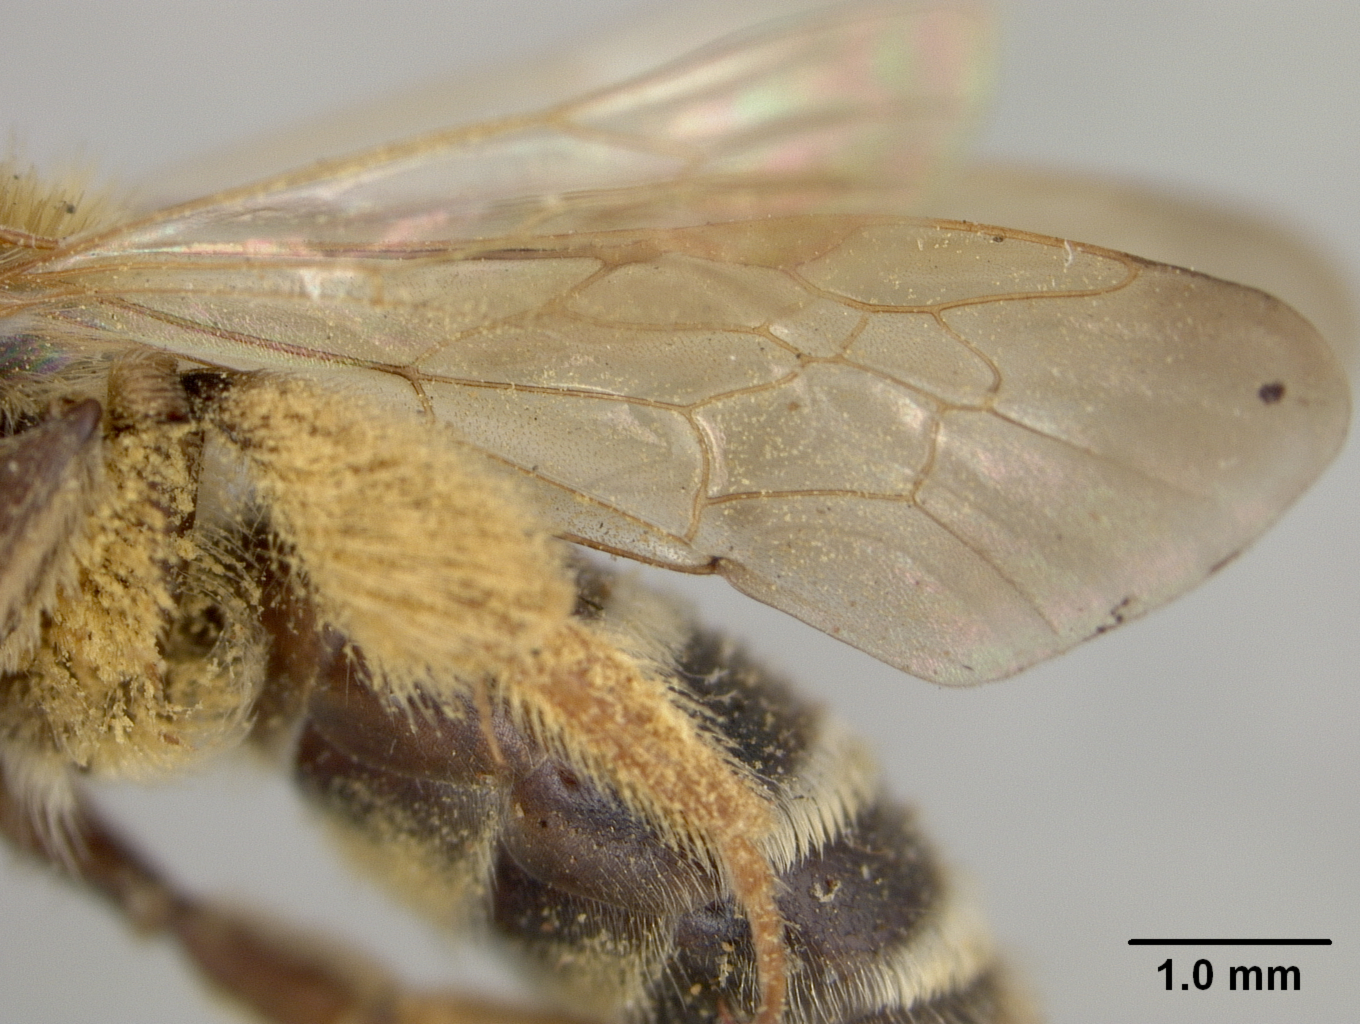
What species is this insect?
Andrena medionitens
